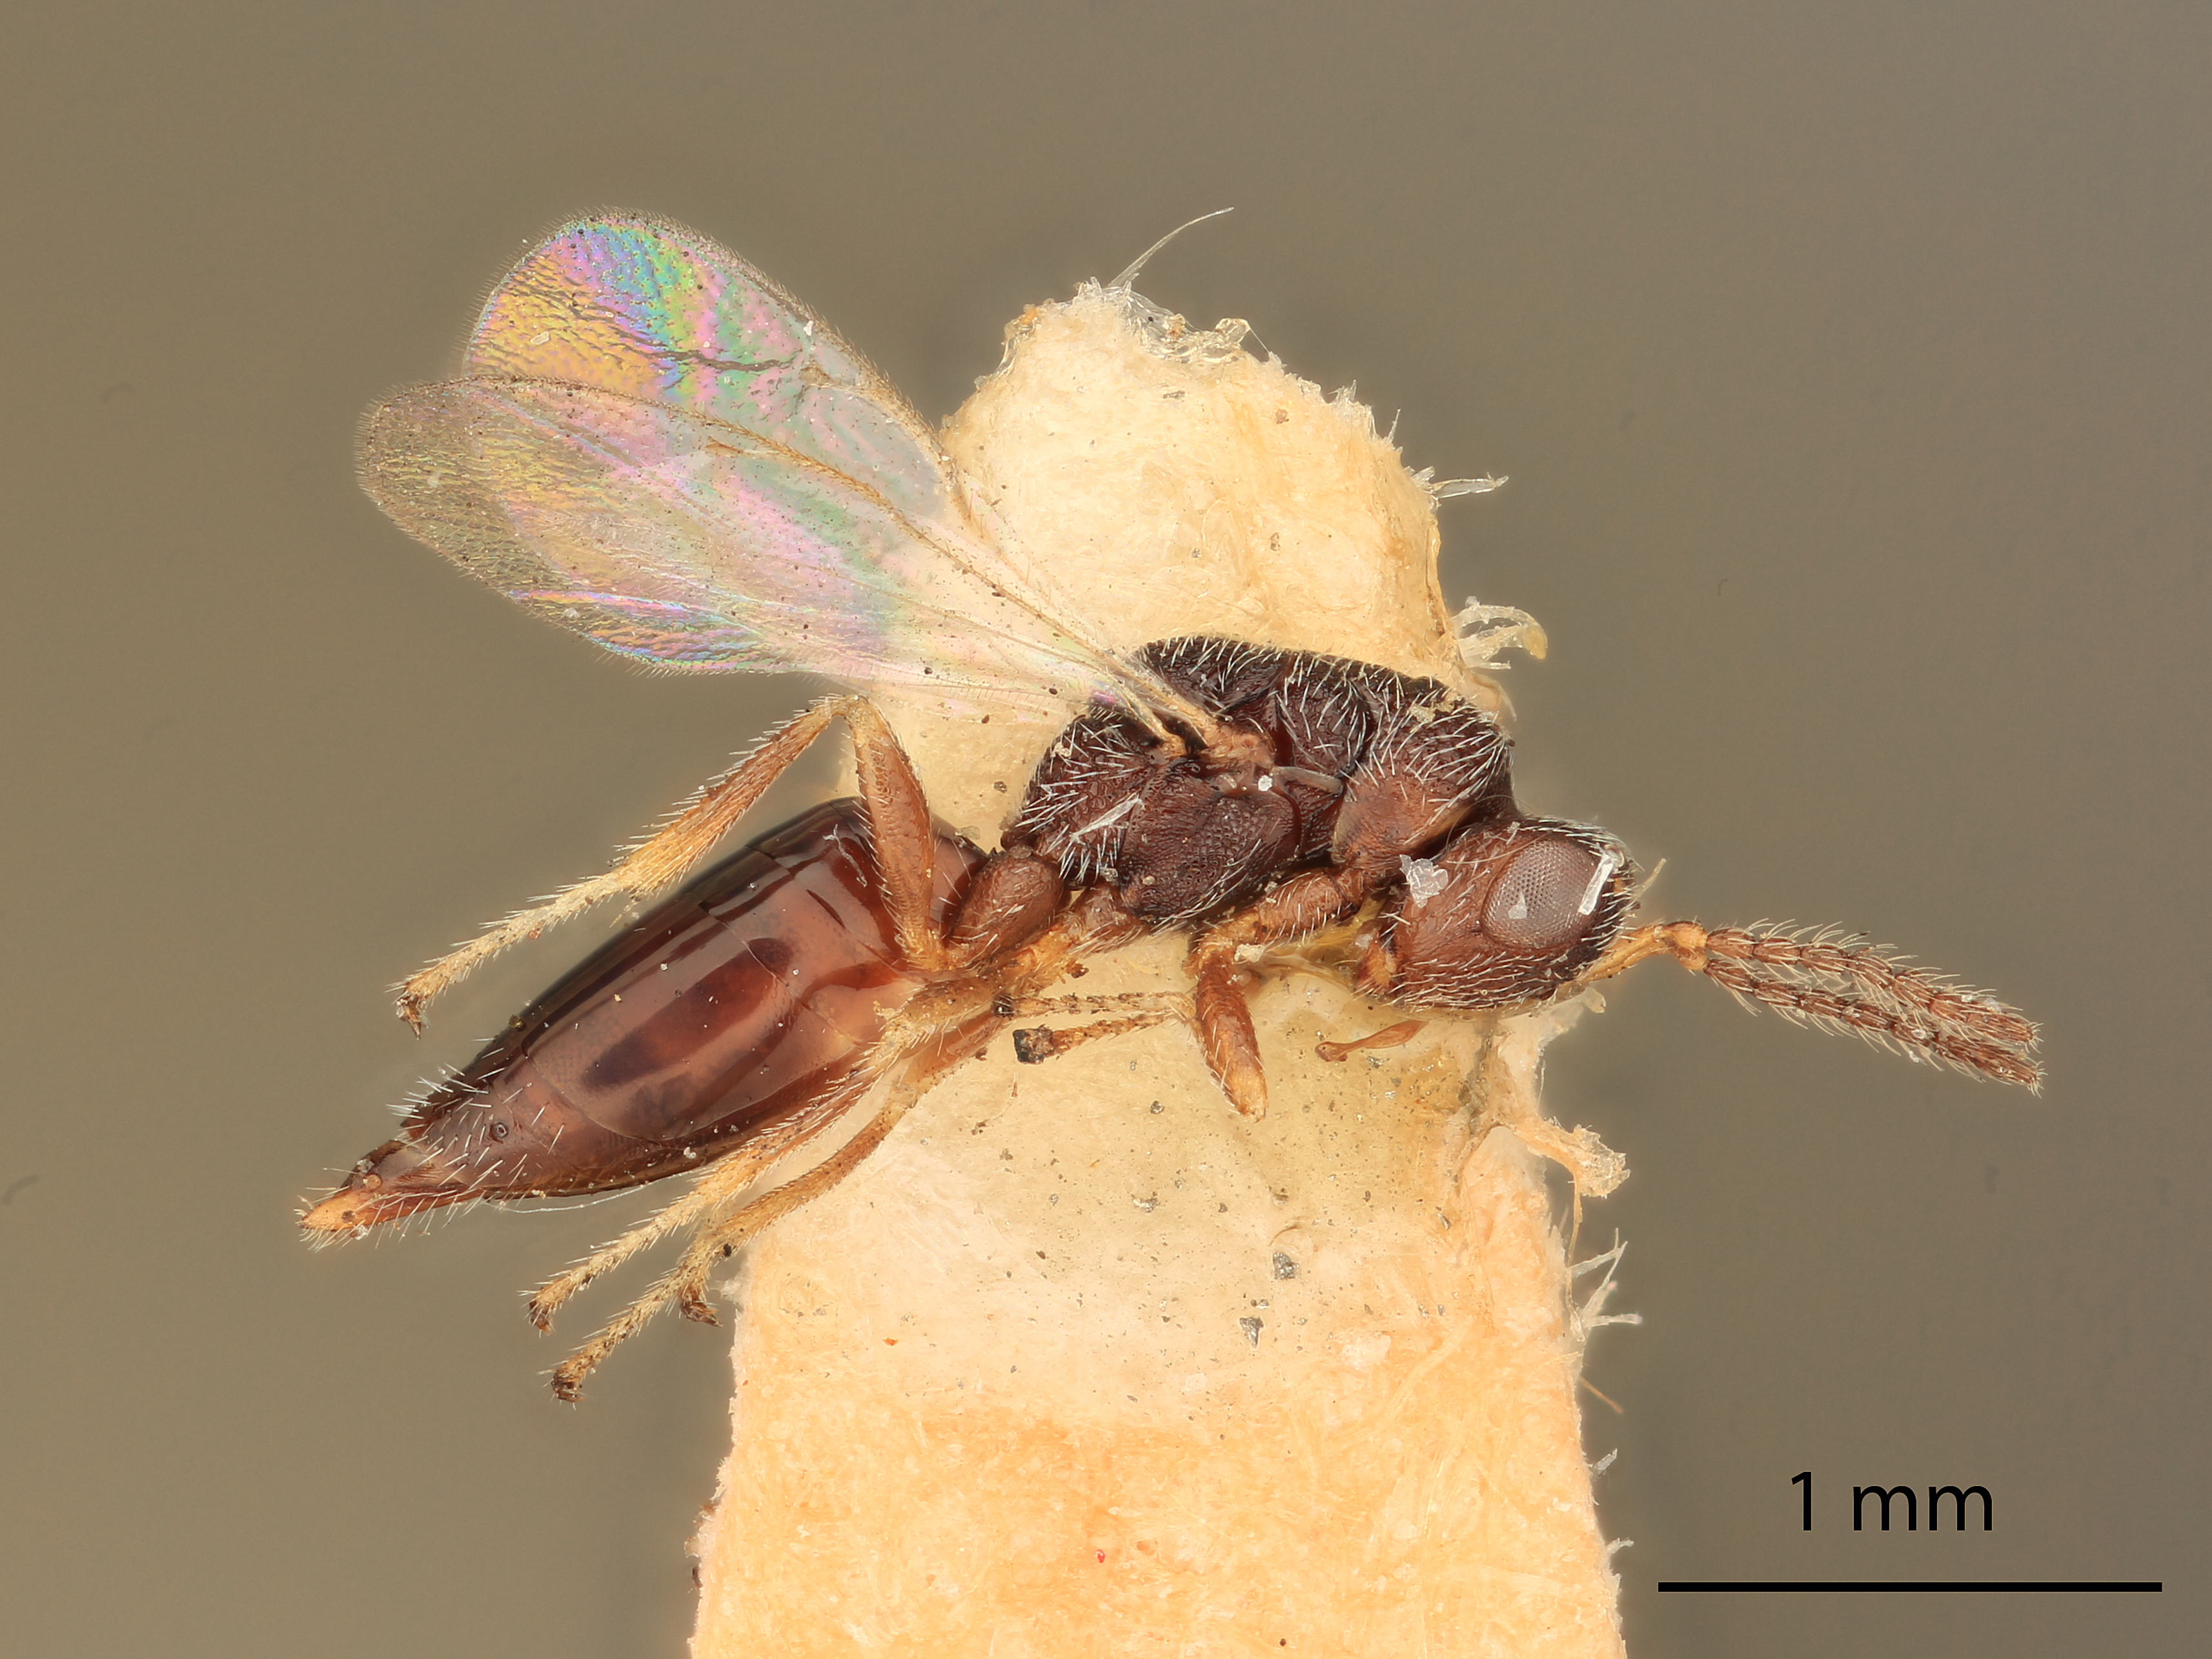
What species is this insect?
Eurytomocharis glyceriae
